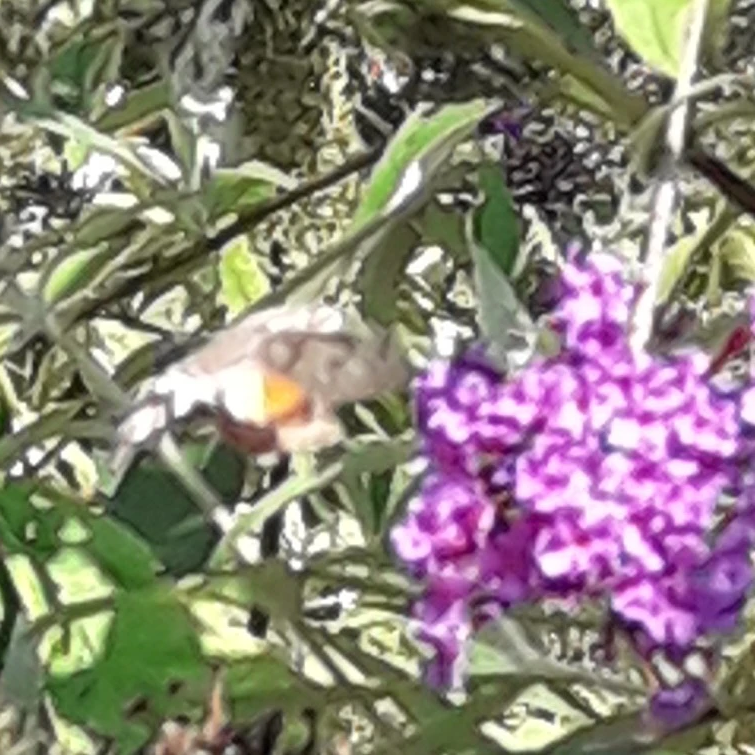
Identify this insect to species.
Macroglossum stellatarum
